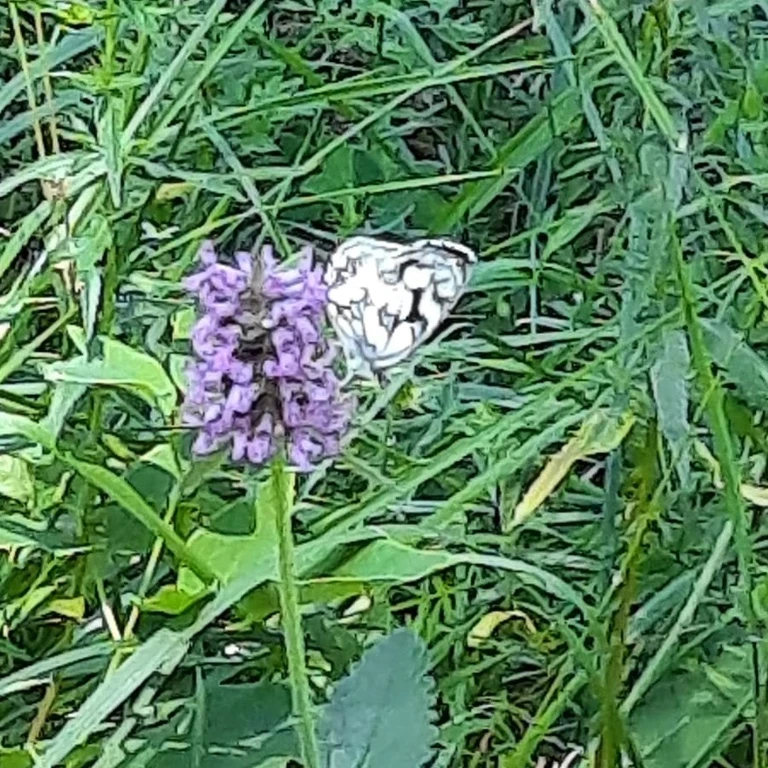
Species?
Melanargia galathea
